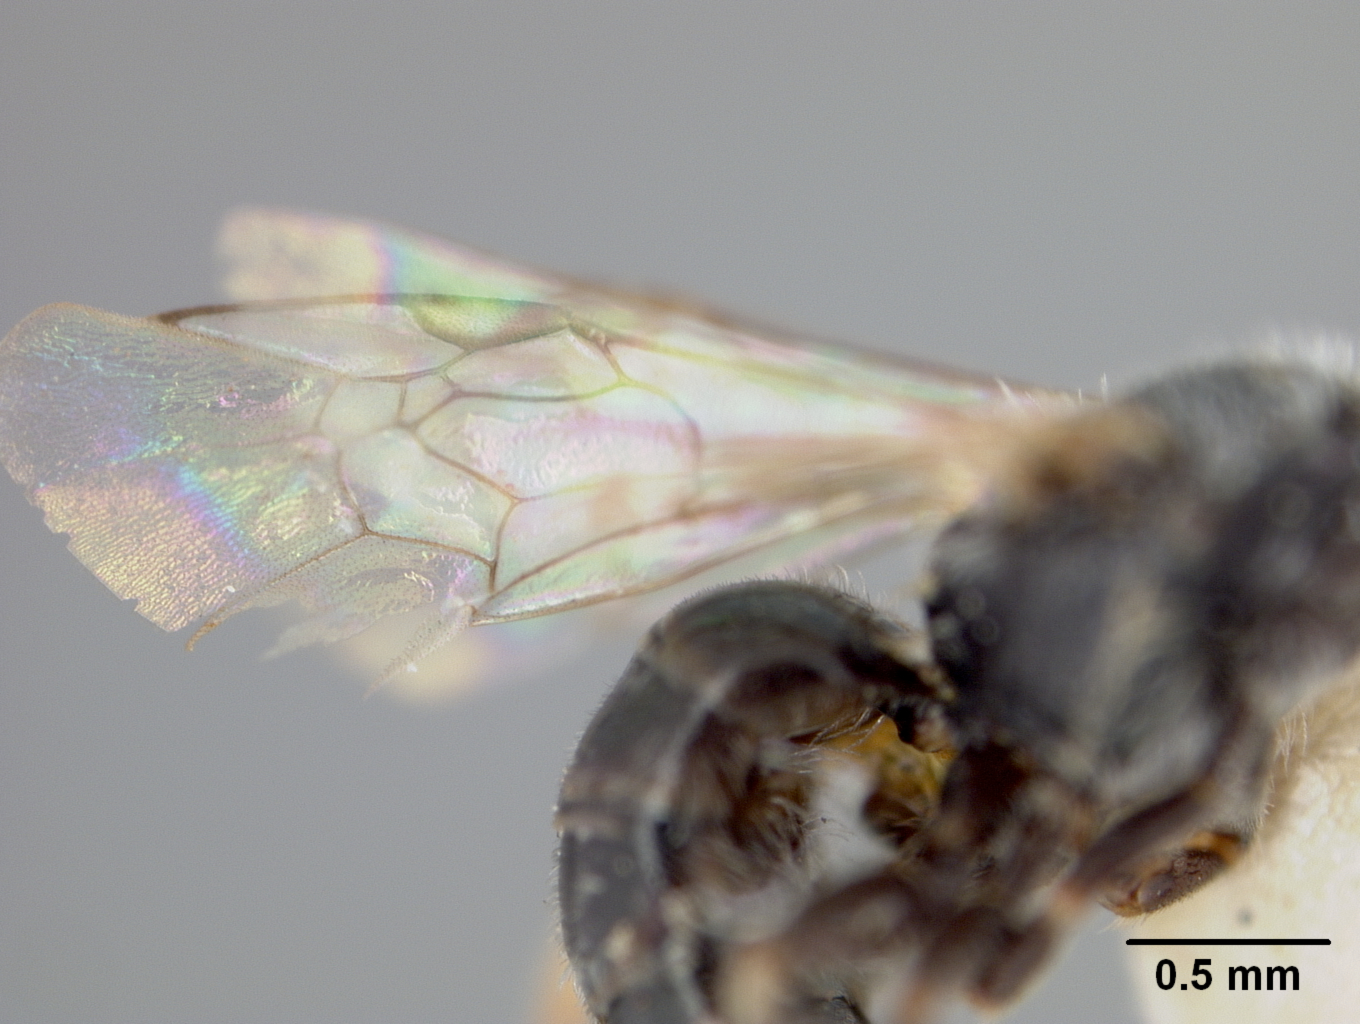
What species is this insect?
Halictus perminutus
